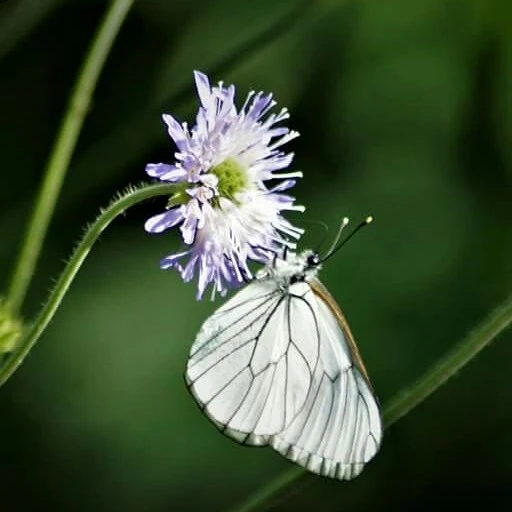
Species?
Aporia crataegi
